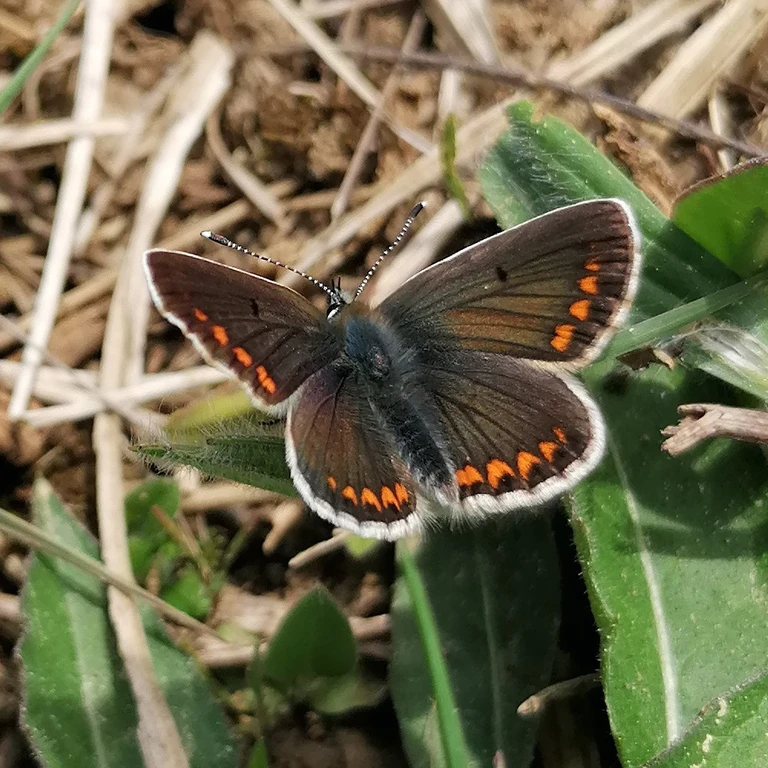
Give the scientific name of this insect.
Aricia agestis/artaxerxes
